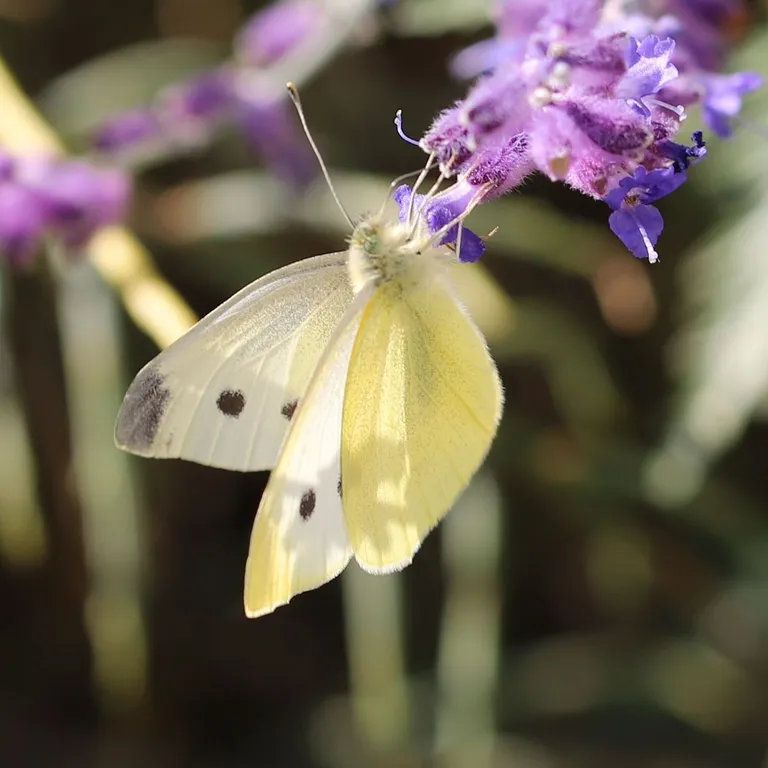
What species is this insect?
Pieris rapae
